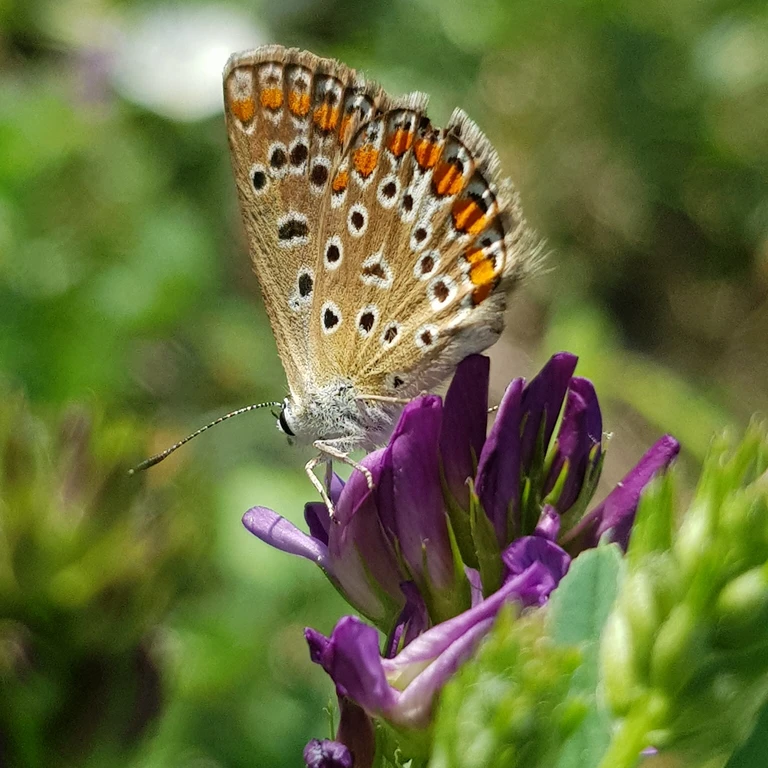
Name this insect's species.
Polyommatus icarus
